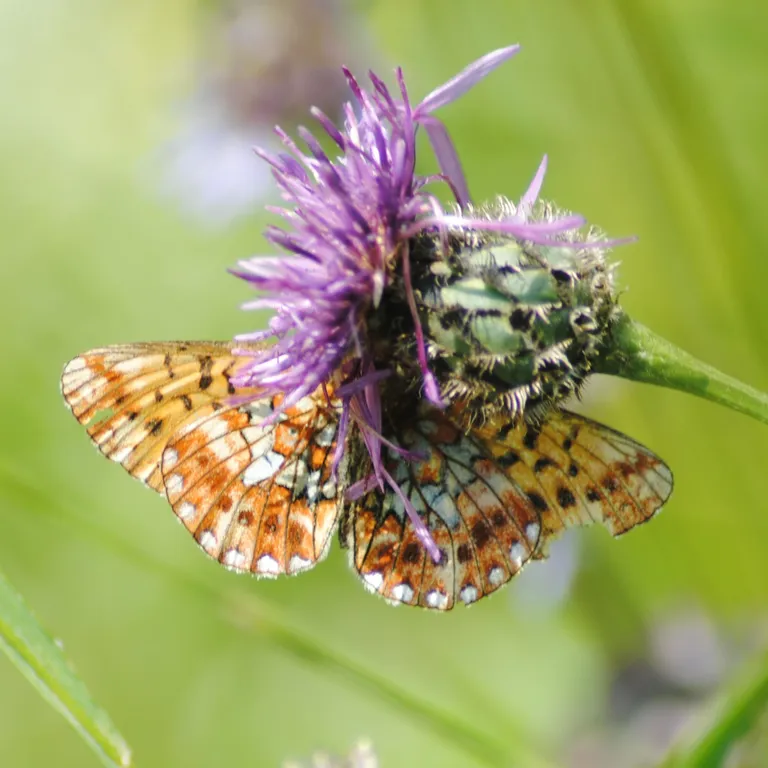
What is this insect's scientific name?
Boloria euphrosyne (also Clossiana euphrosyne)
